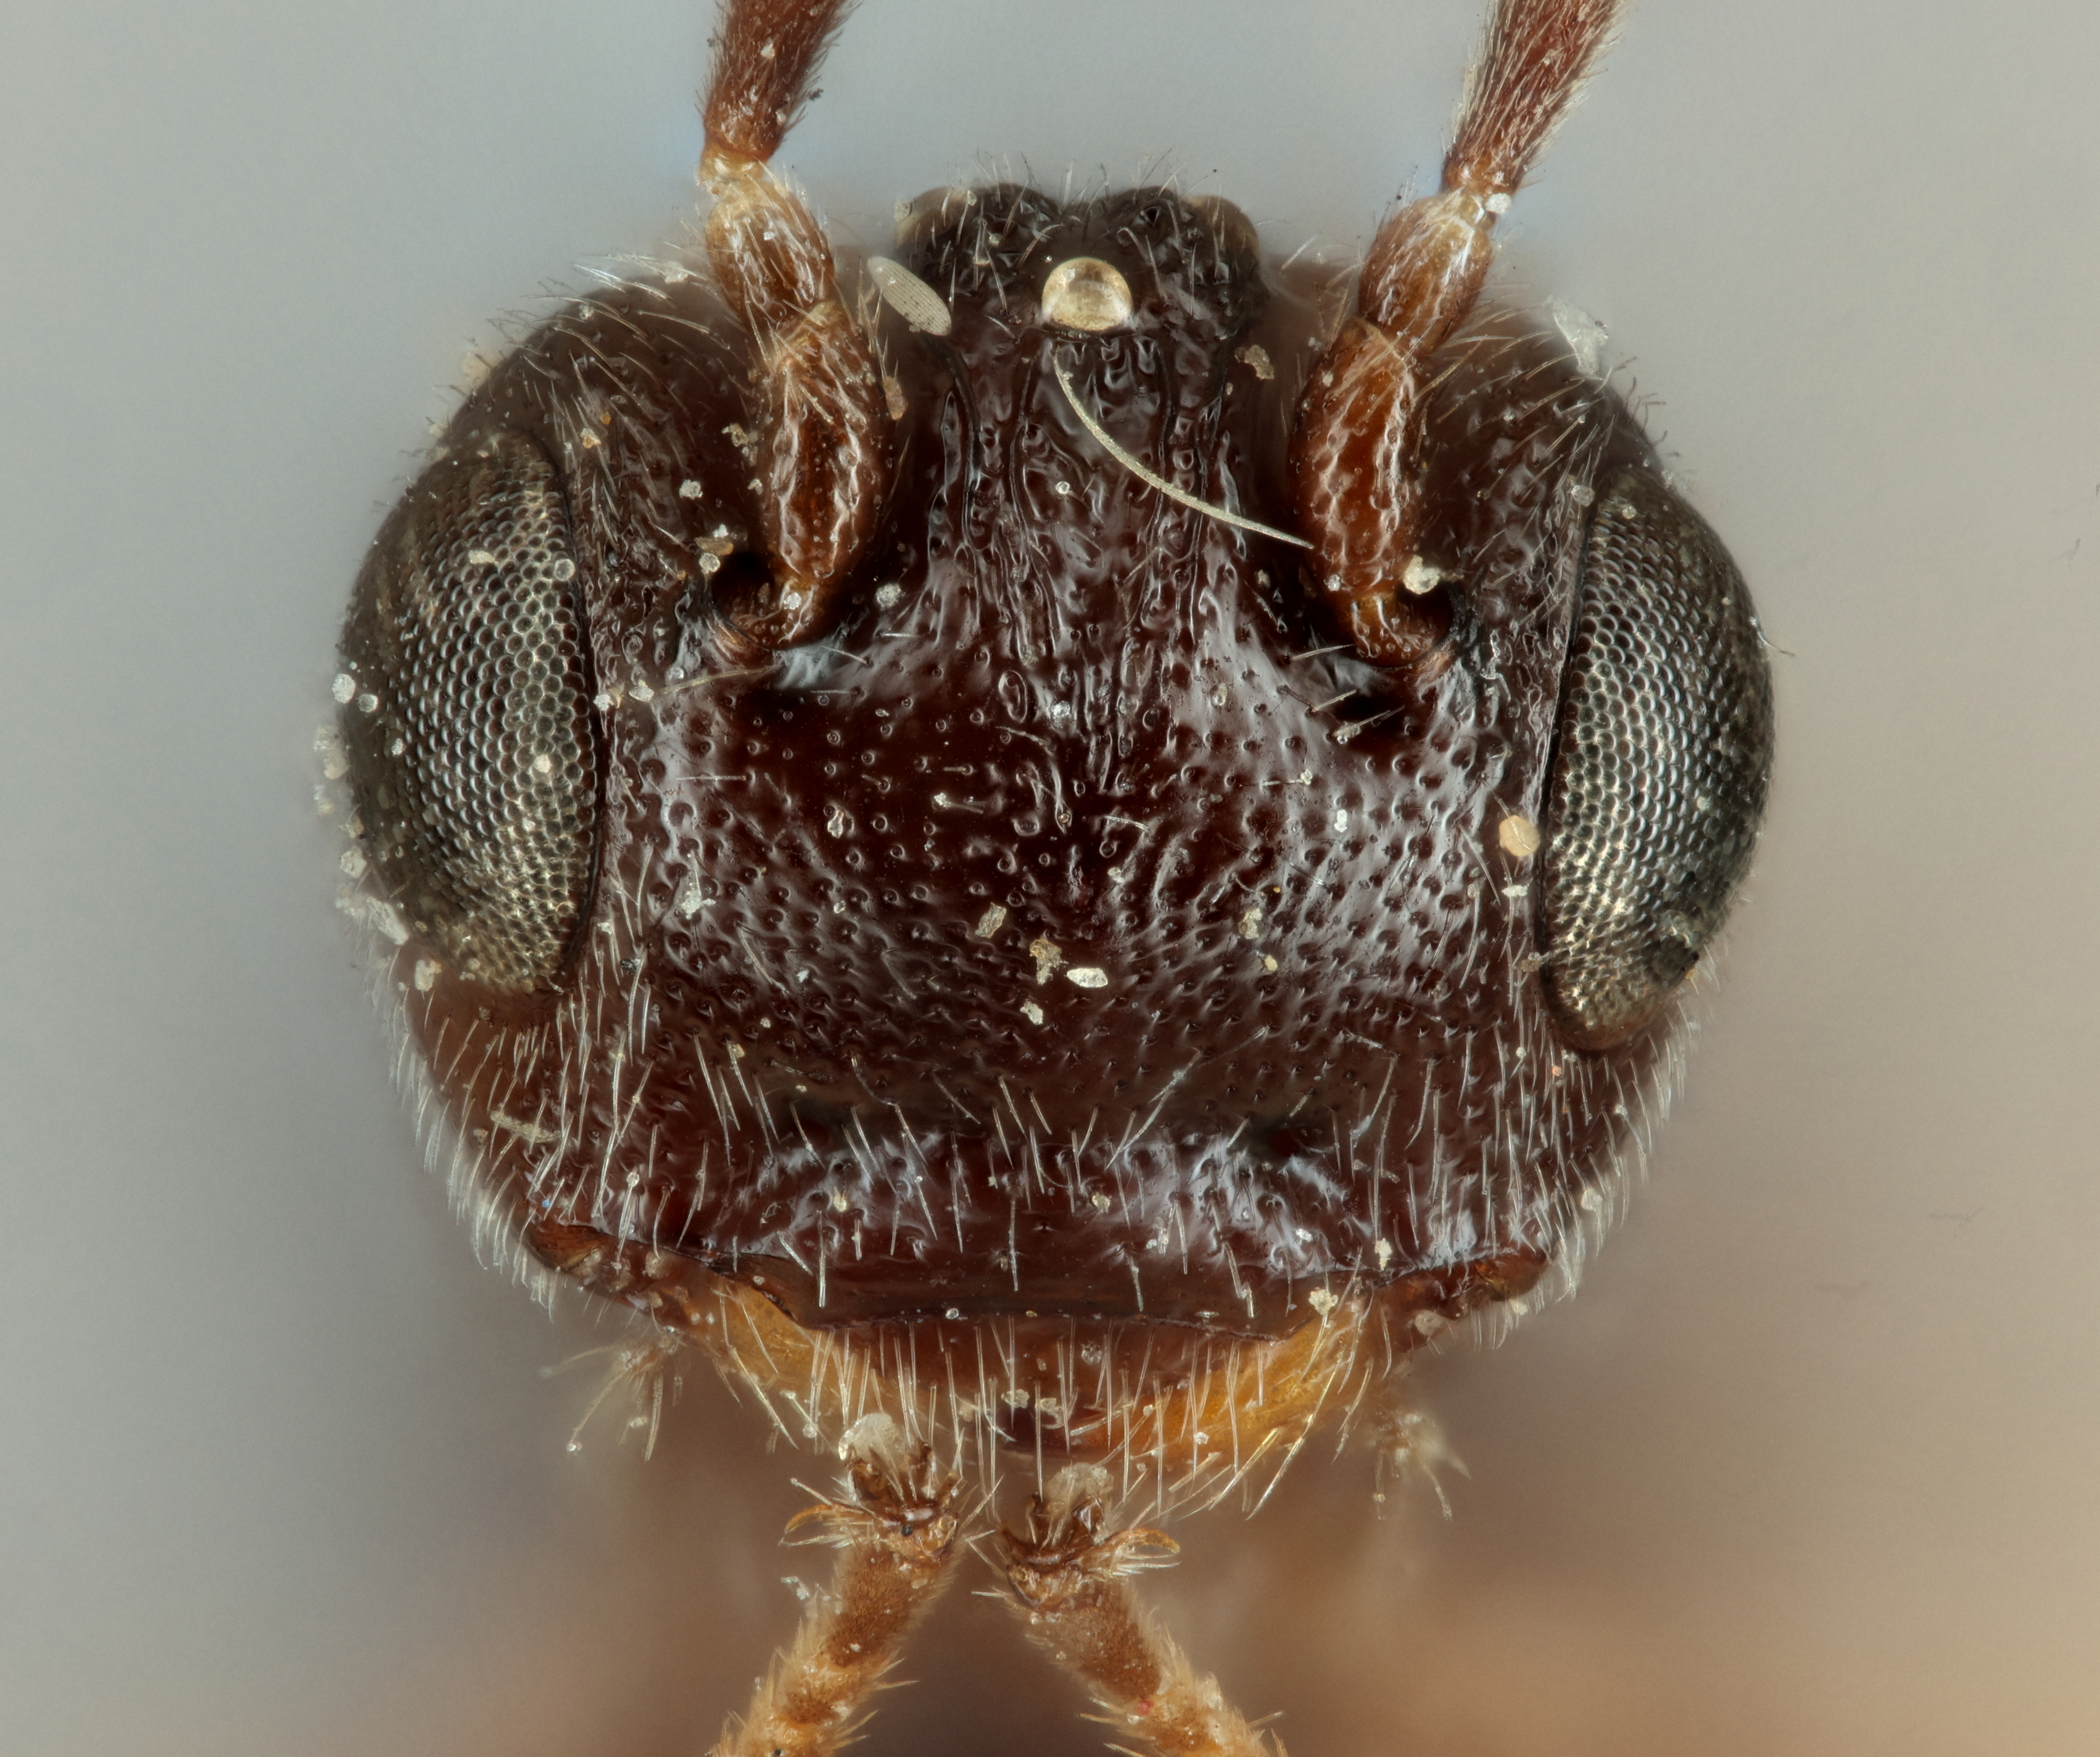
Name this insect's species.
Urosigalphus neomexicanus
